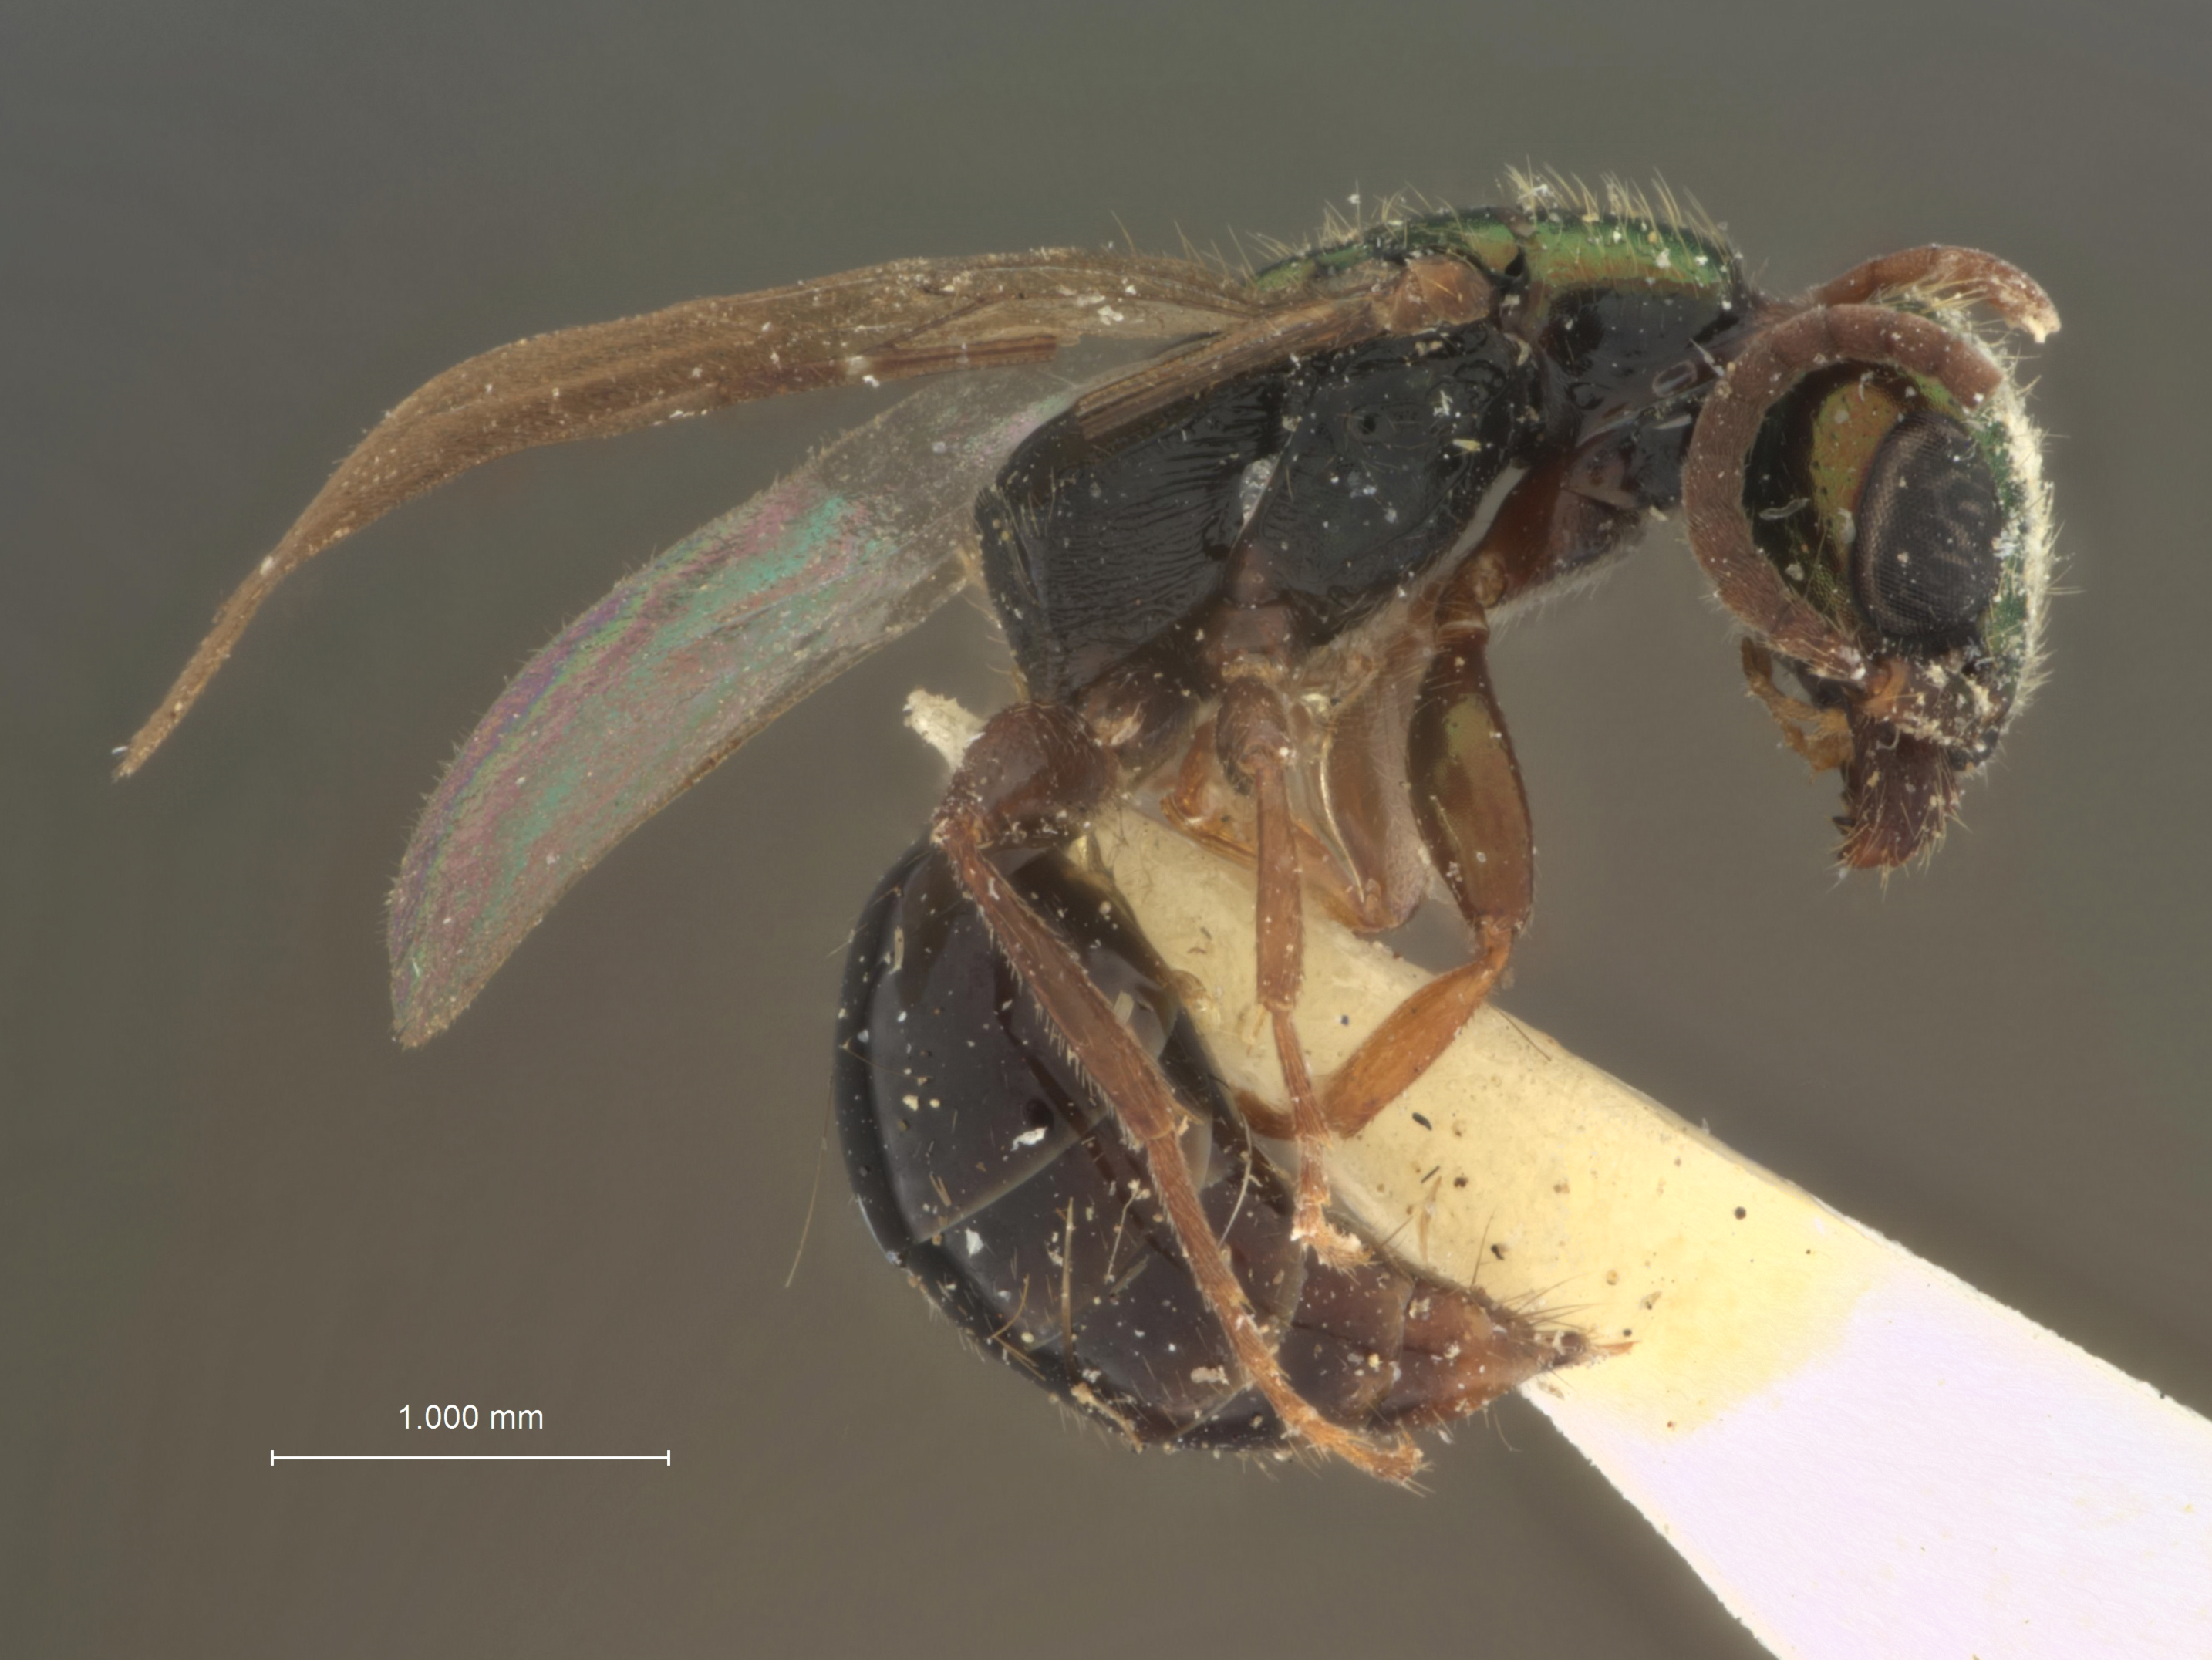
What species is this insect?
Anisepyris dominicanus
